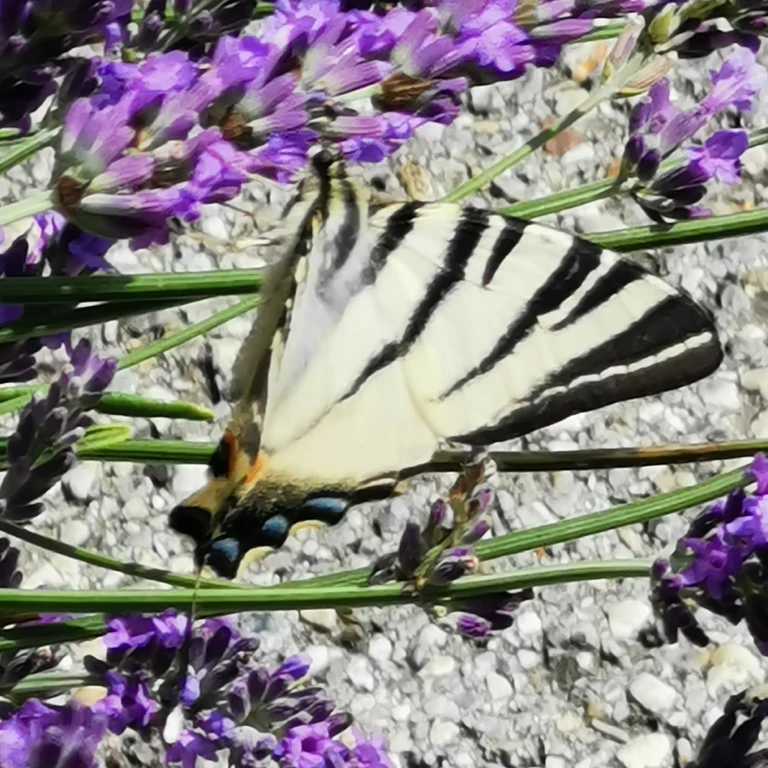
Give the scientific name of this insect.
Iphiclides podalirius
